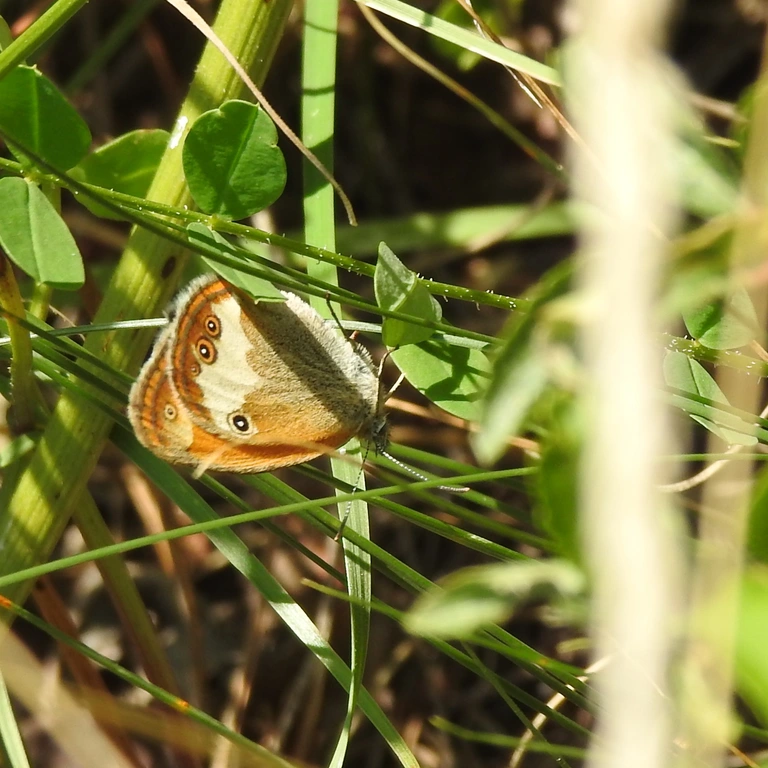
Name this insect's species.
Coenonympha arcania
